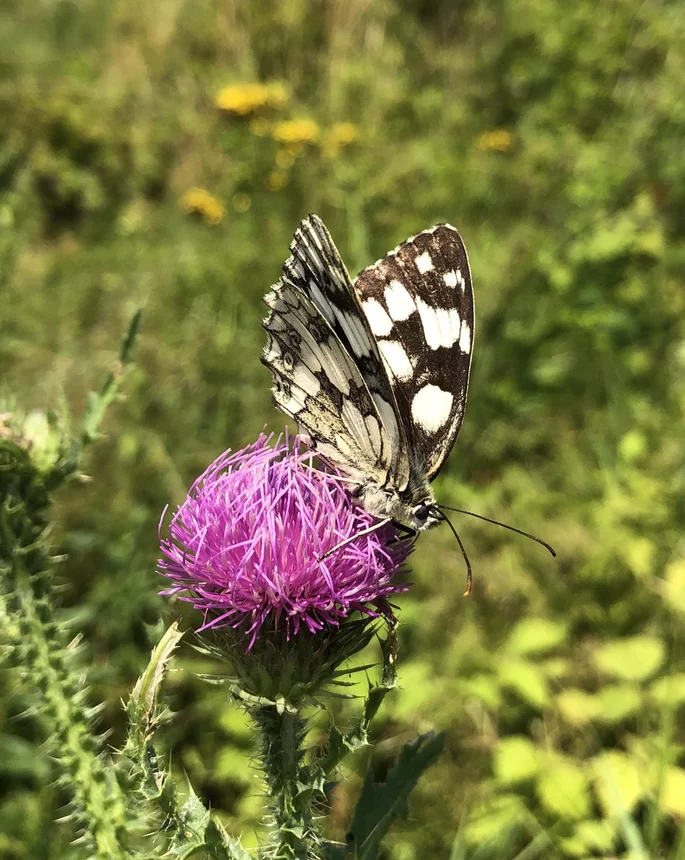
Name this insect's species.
Melanargia galathea
